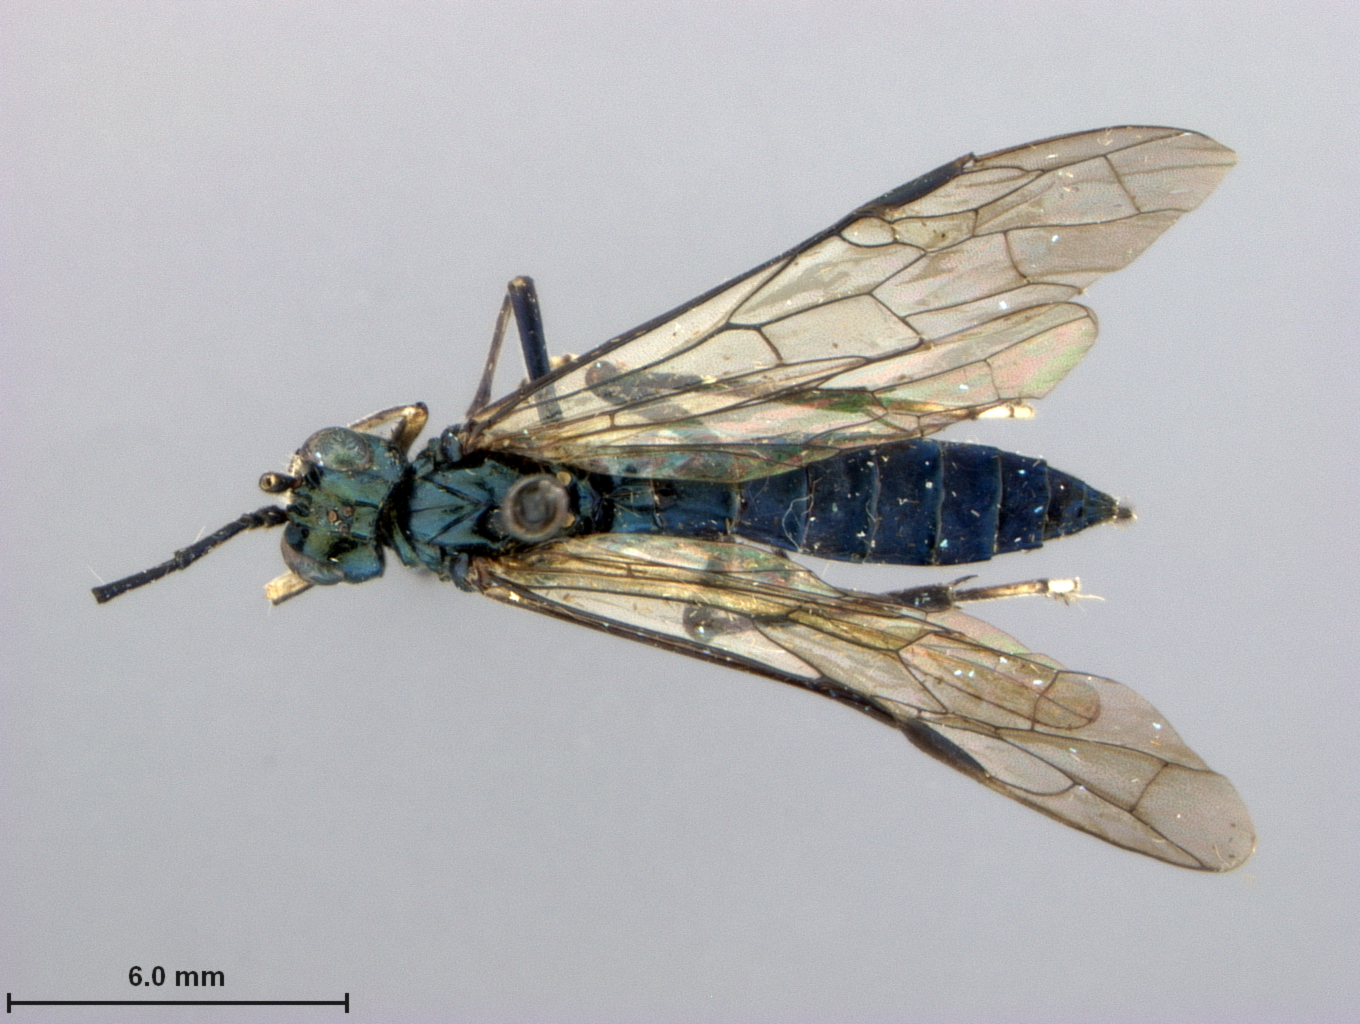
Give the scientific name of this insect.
Tenthredo scintillans
